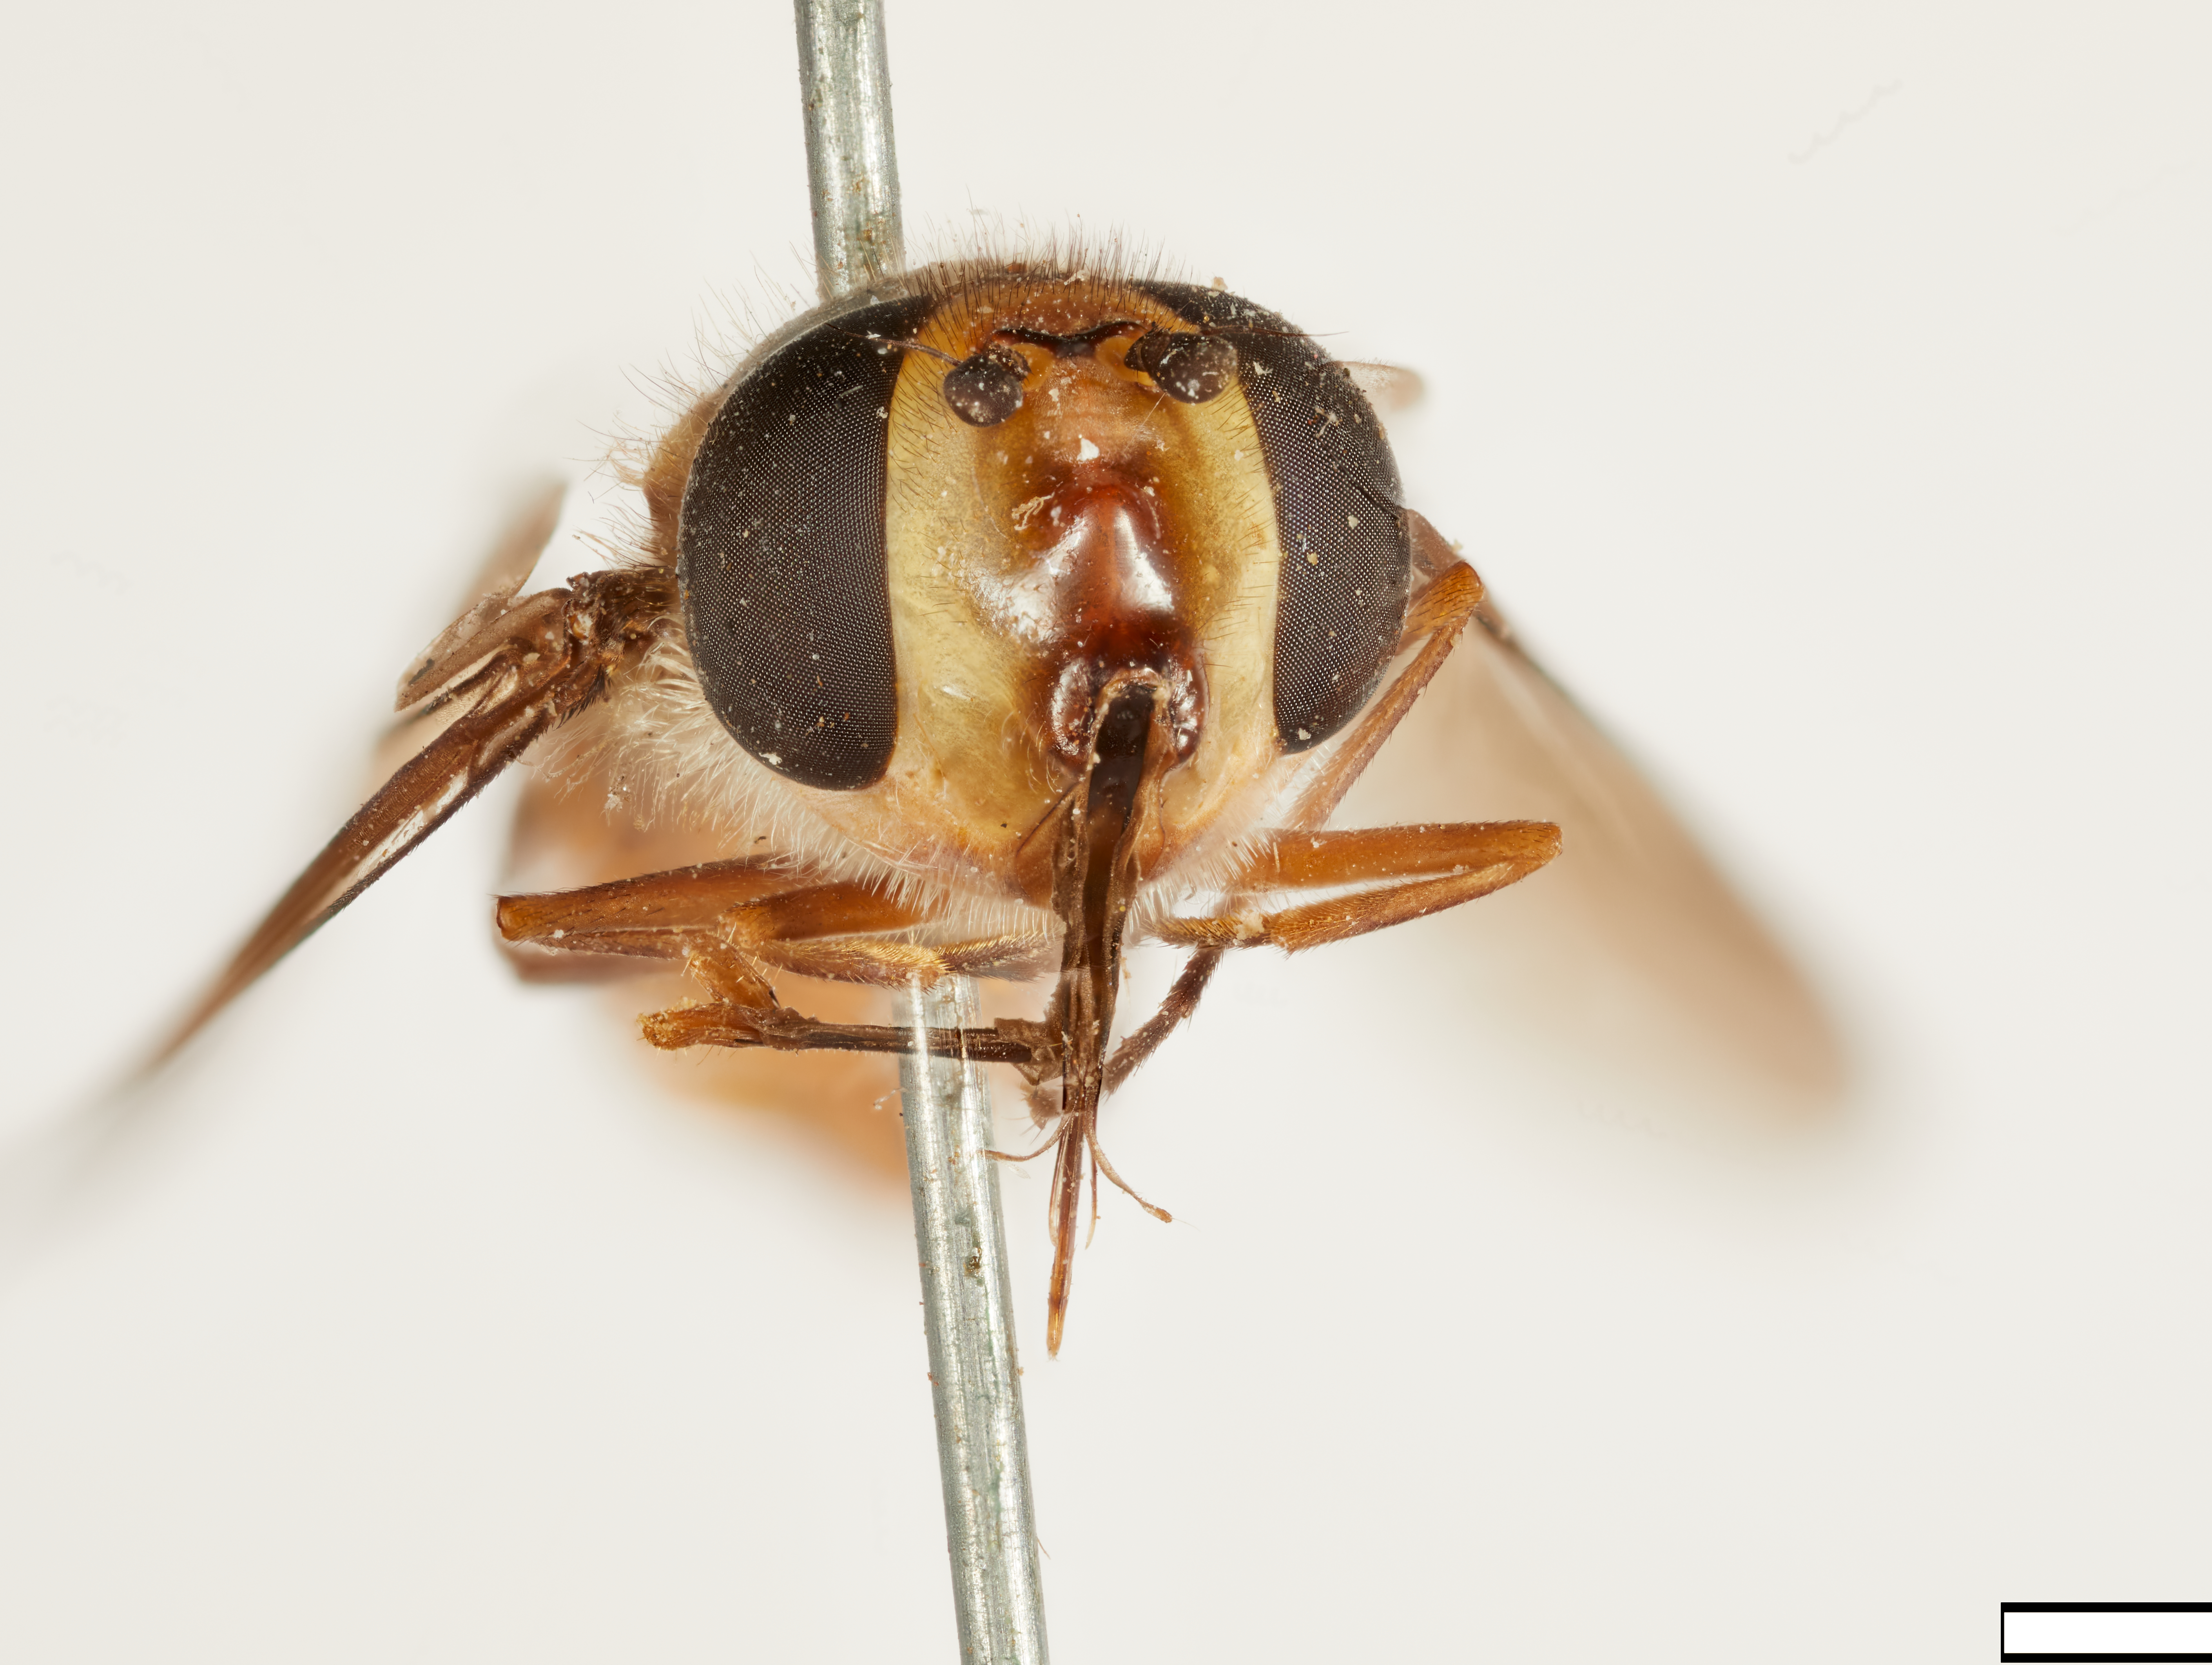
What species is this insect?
Fazia bullaephora
